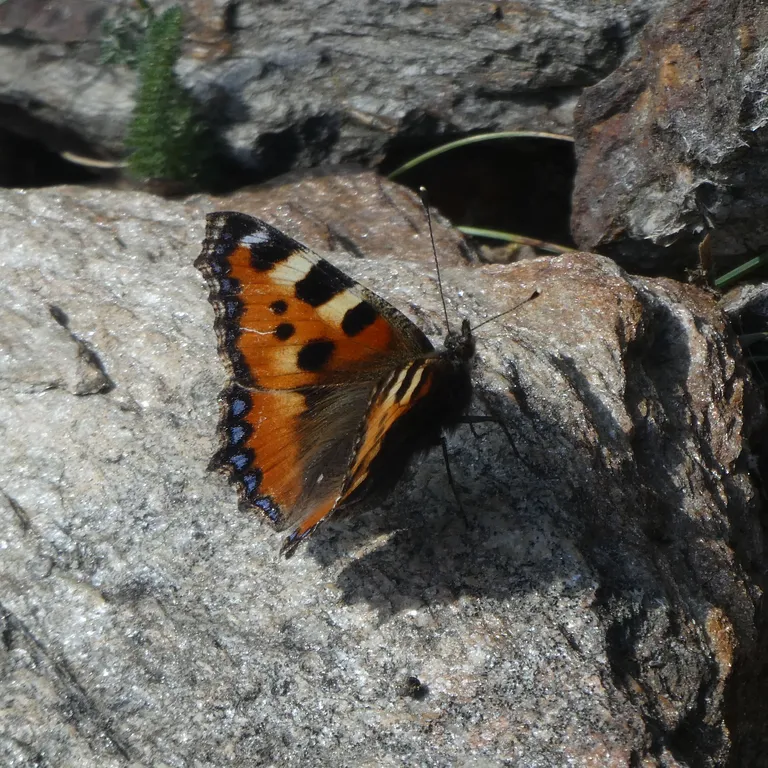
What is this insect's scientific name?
Aglais urticae
